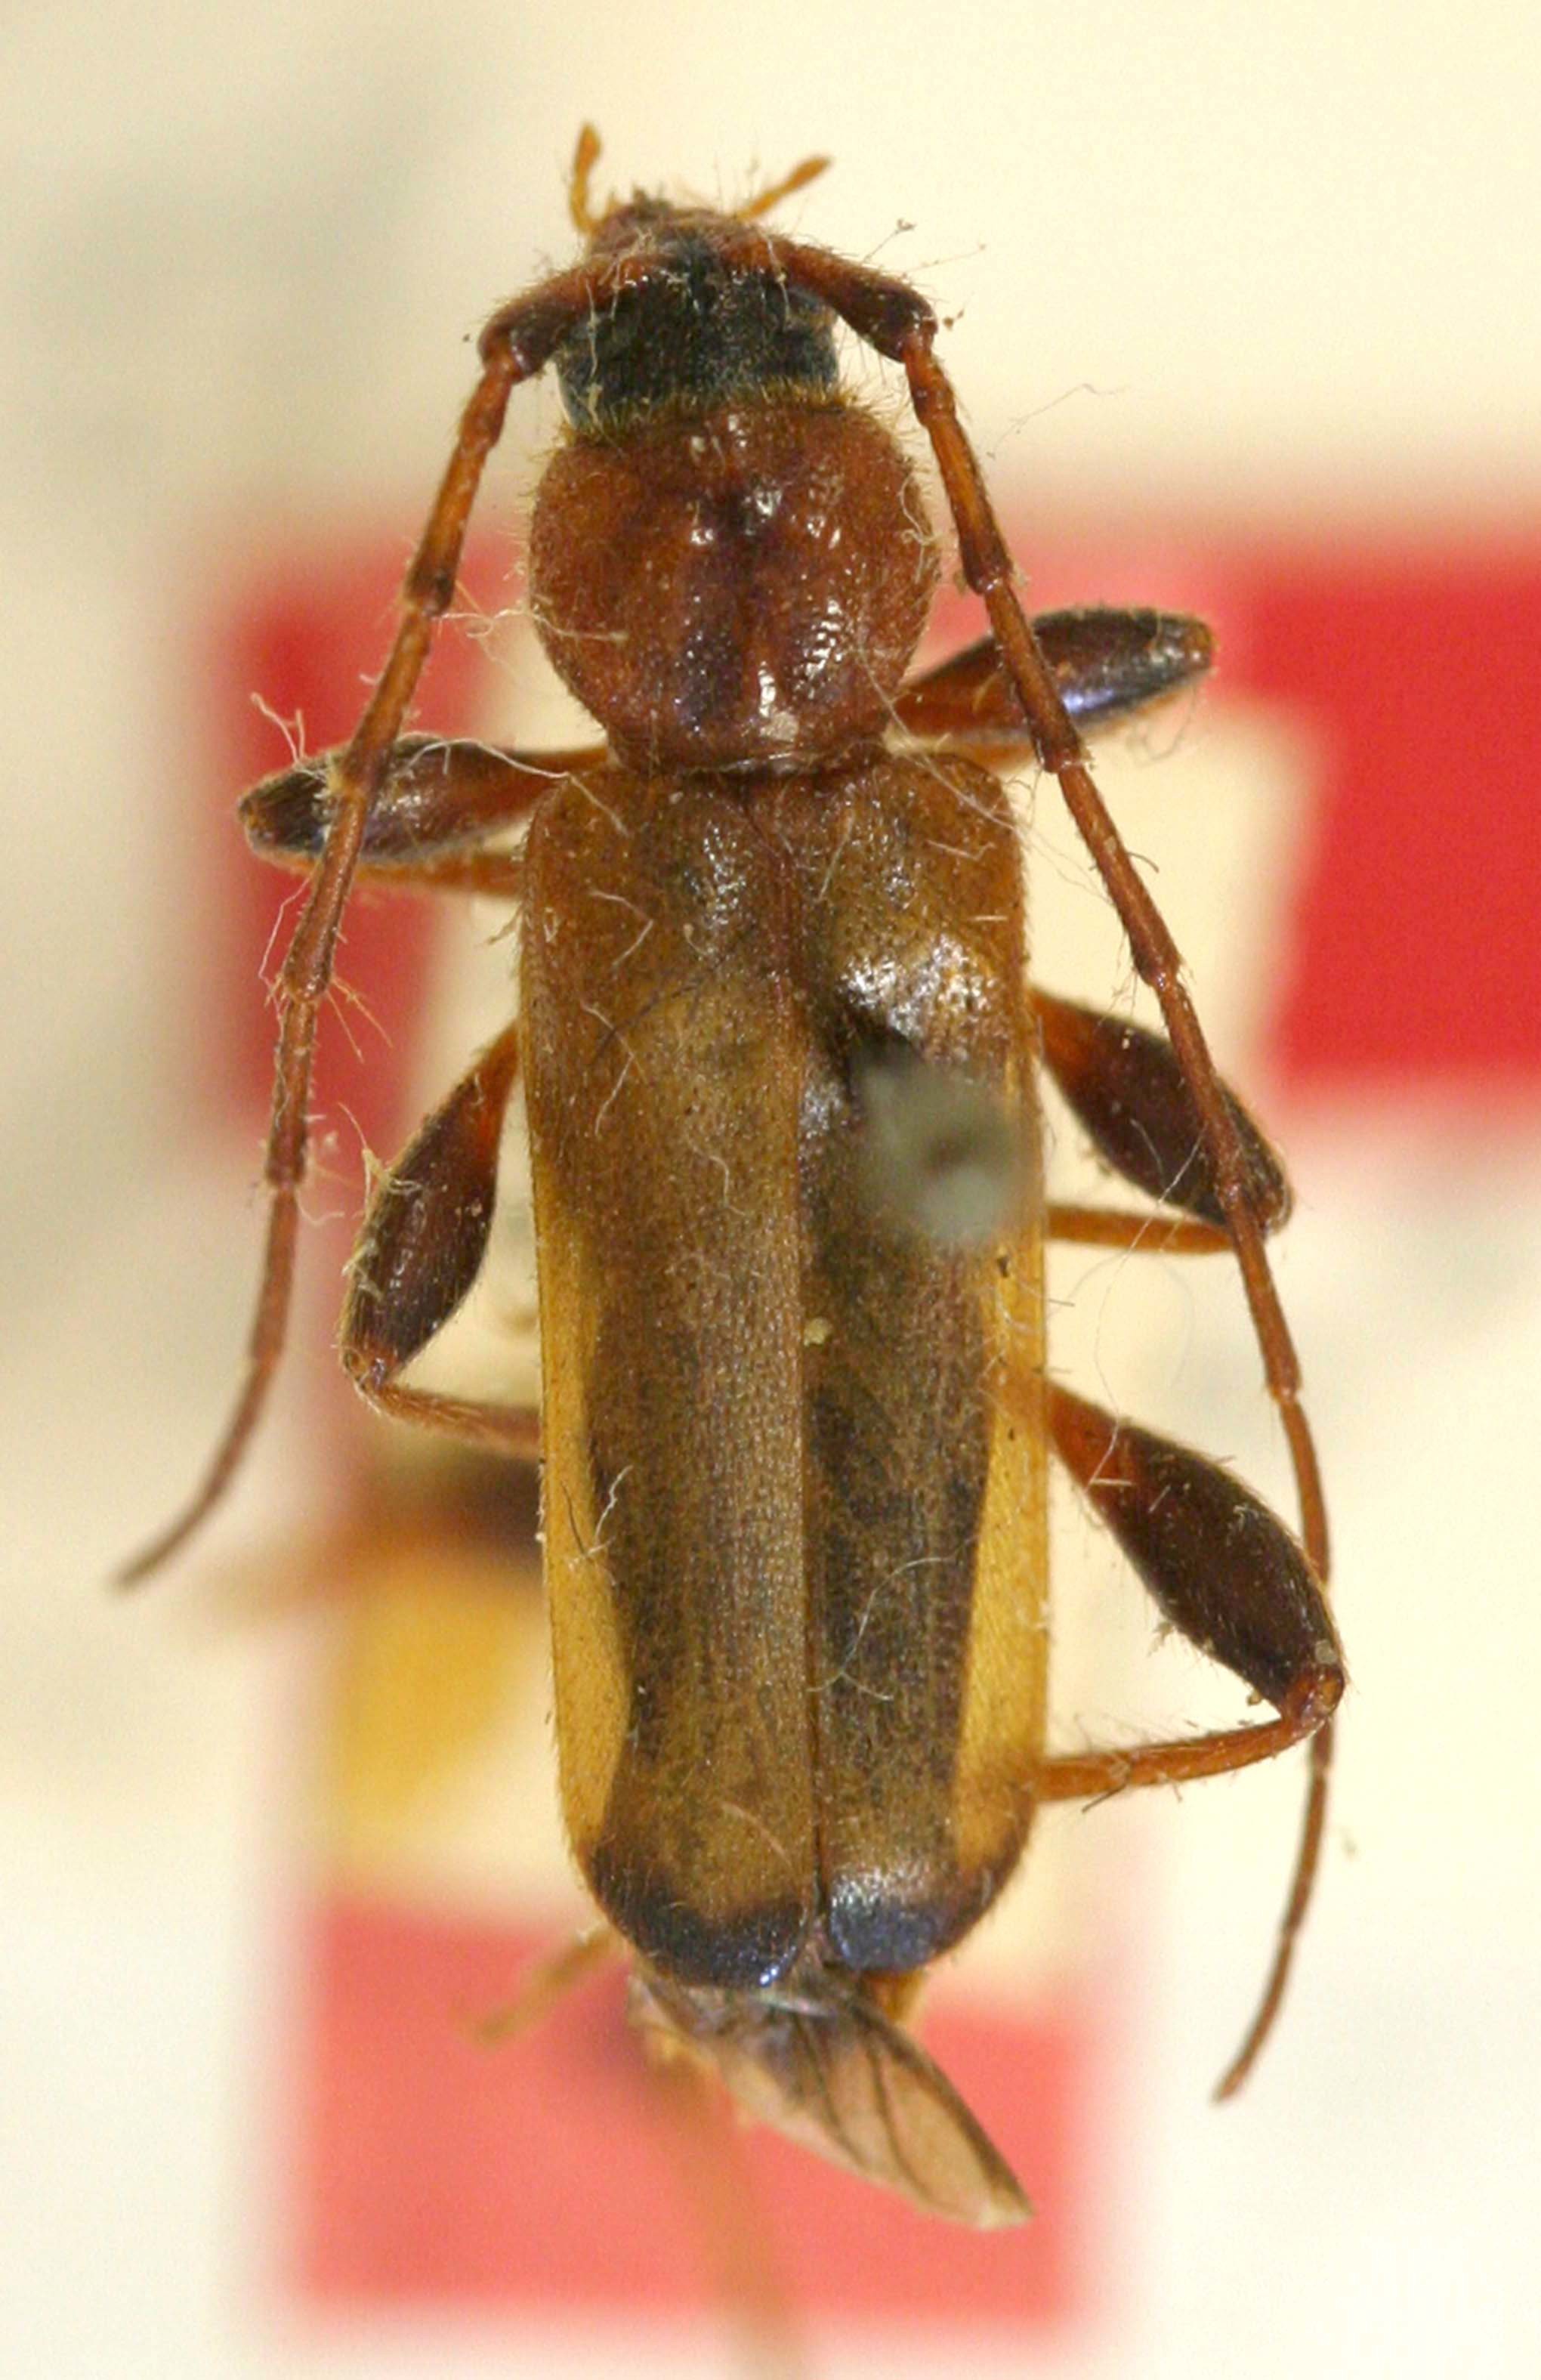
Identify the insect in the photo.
Phymatodes testaceus
